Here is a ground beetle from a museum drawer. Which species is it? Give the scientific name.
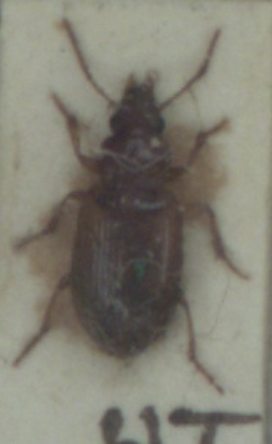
Bradycellus verbasci
